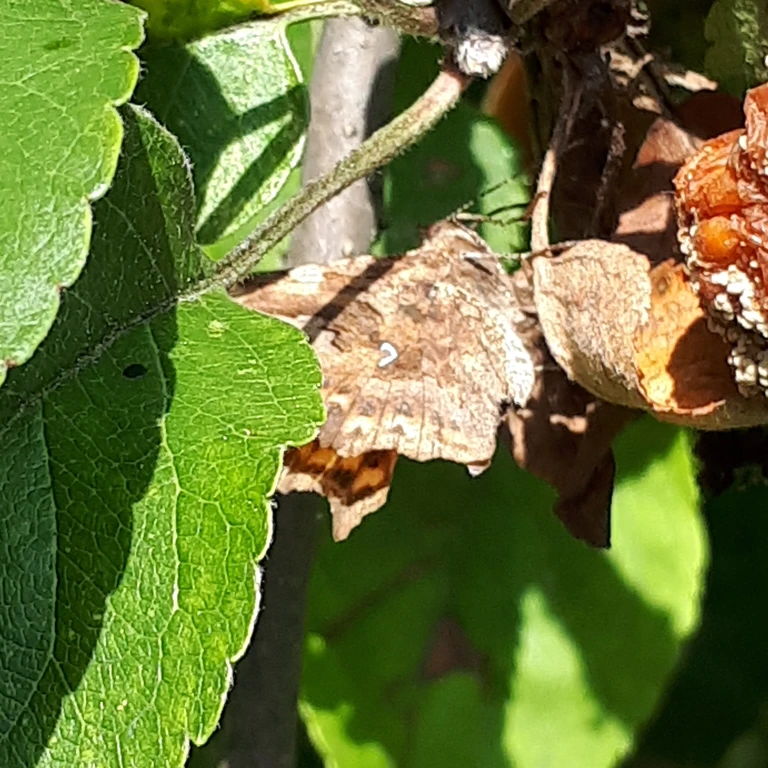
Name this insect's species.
Polygonia c-album
